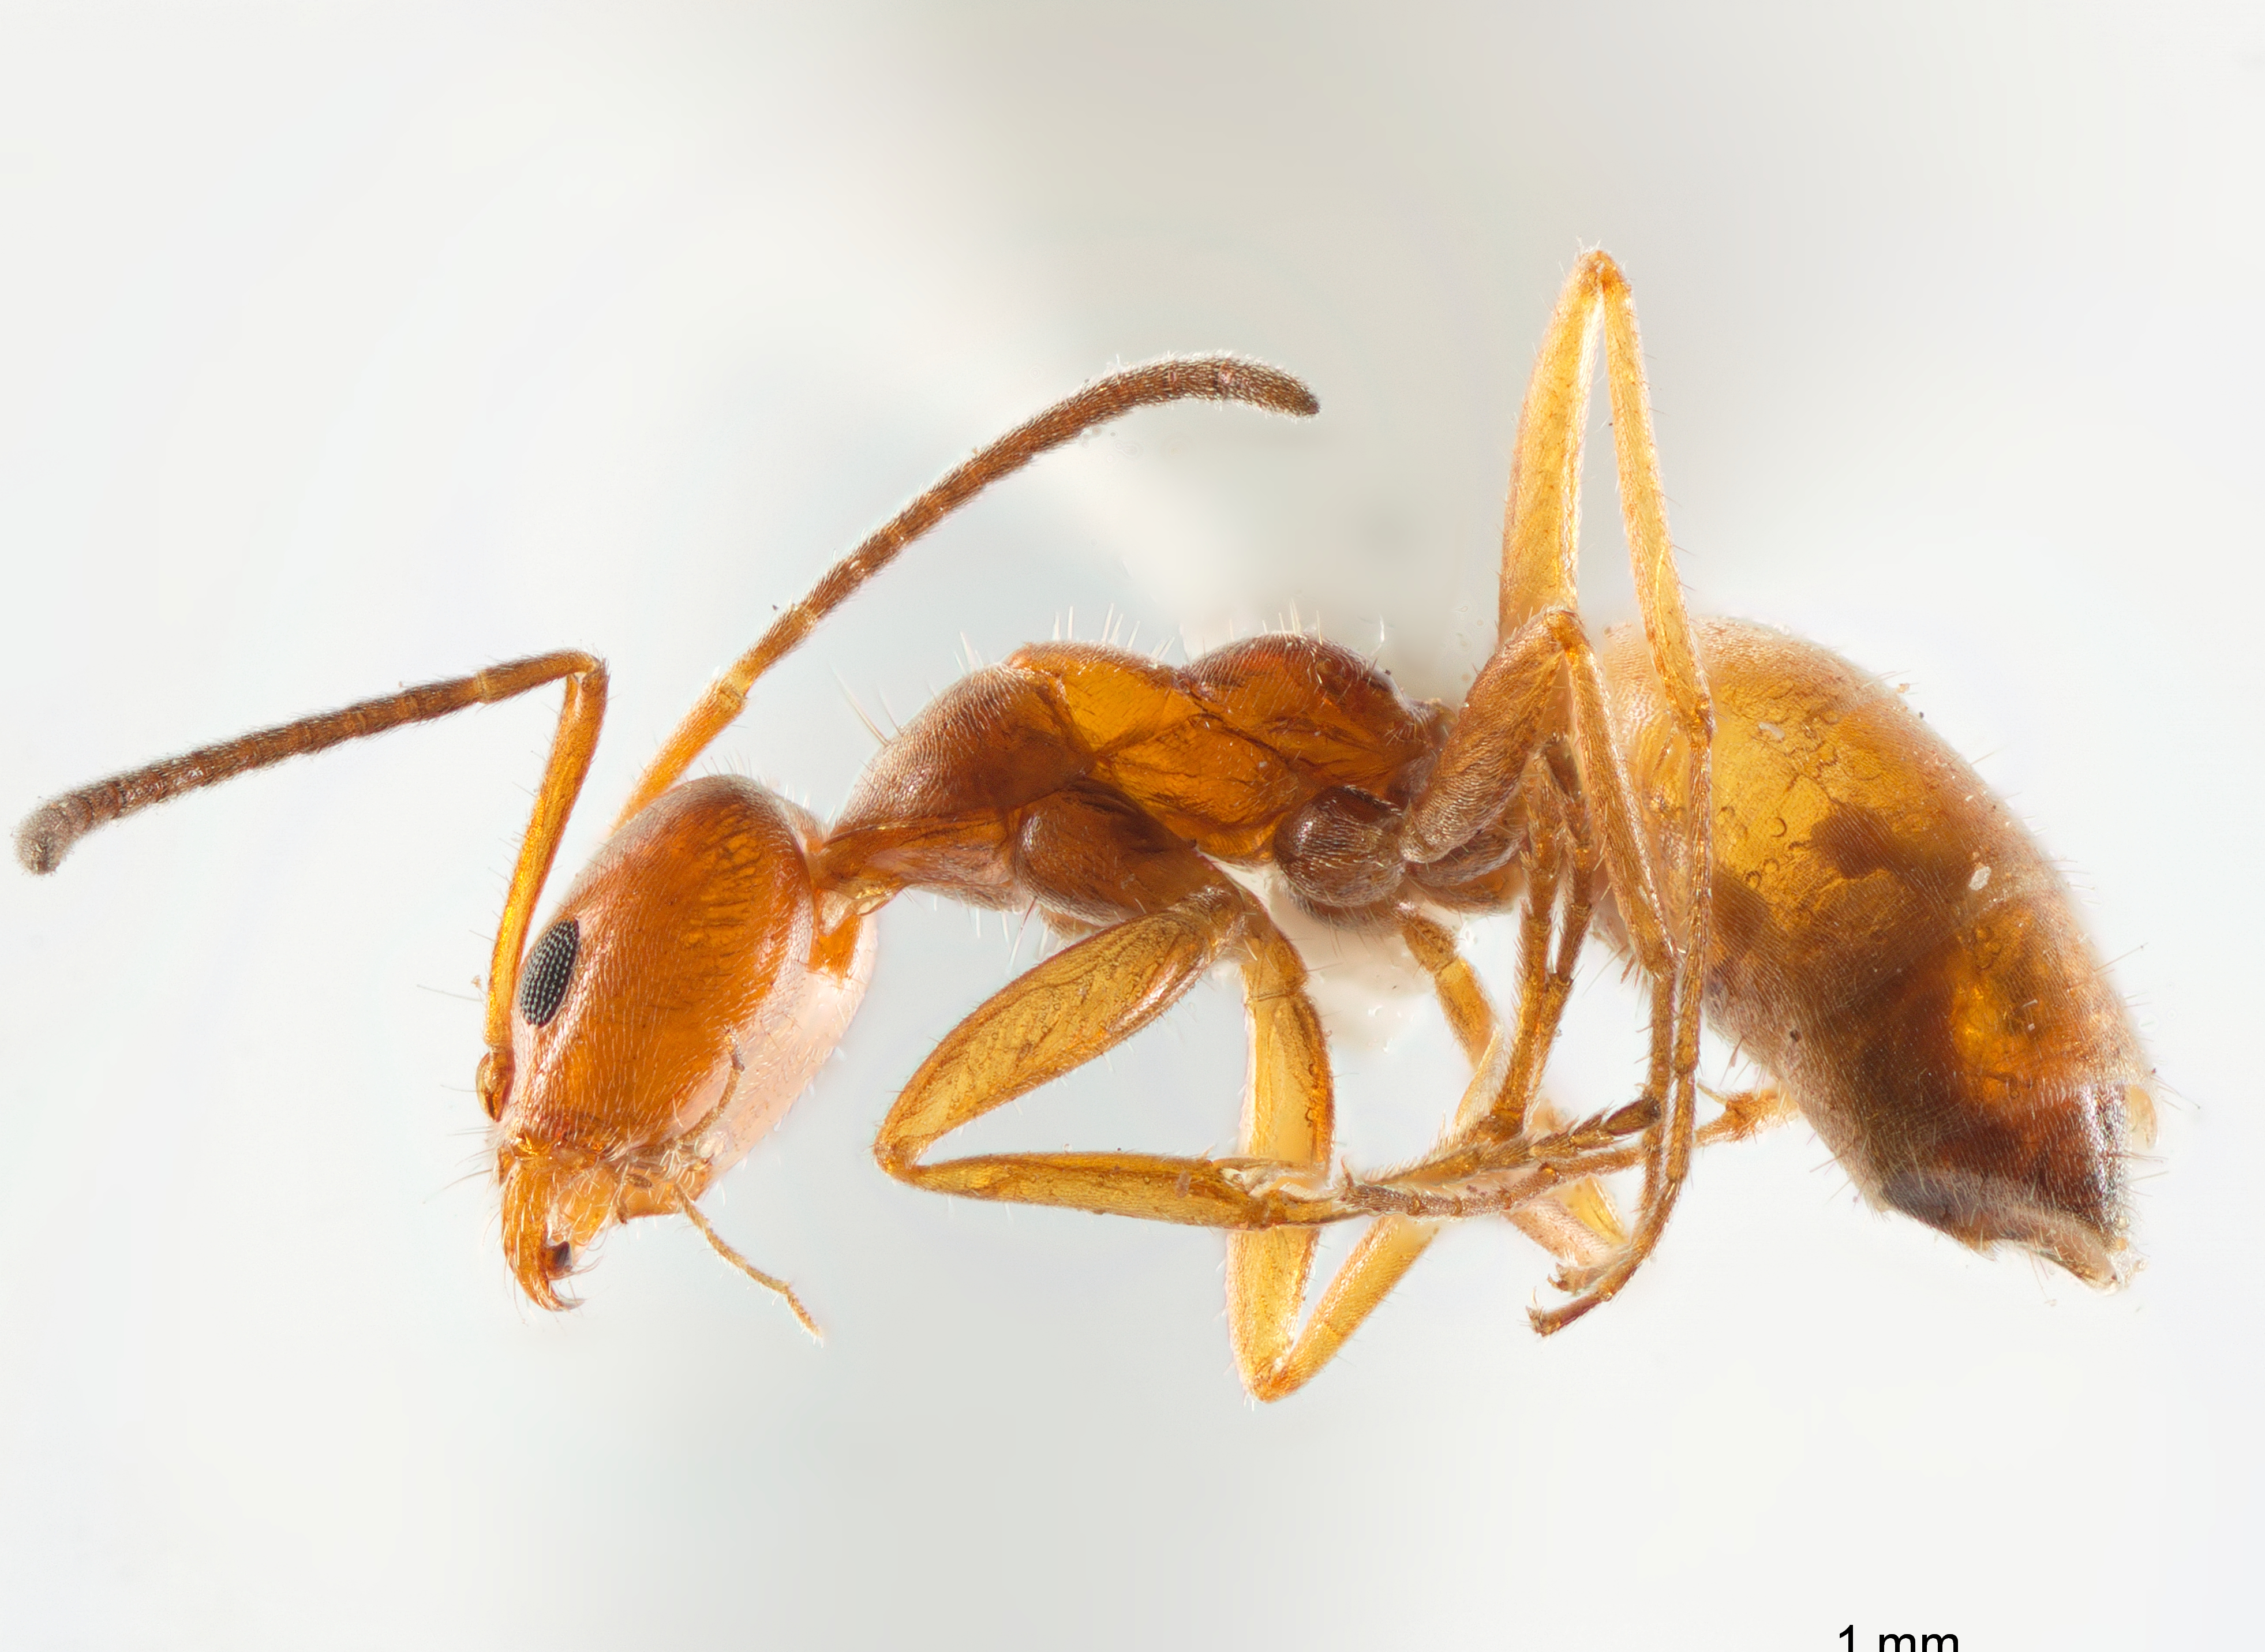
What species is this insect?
Forelius mccooki
